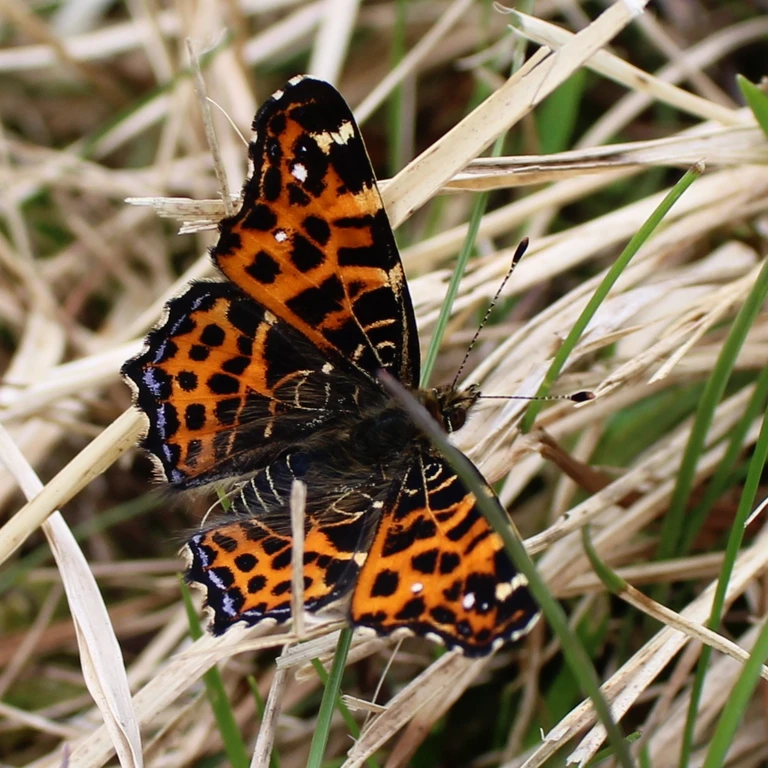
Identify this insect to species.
Araschnia levana
